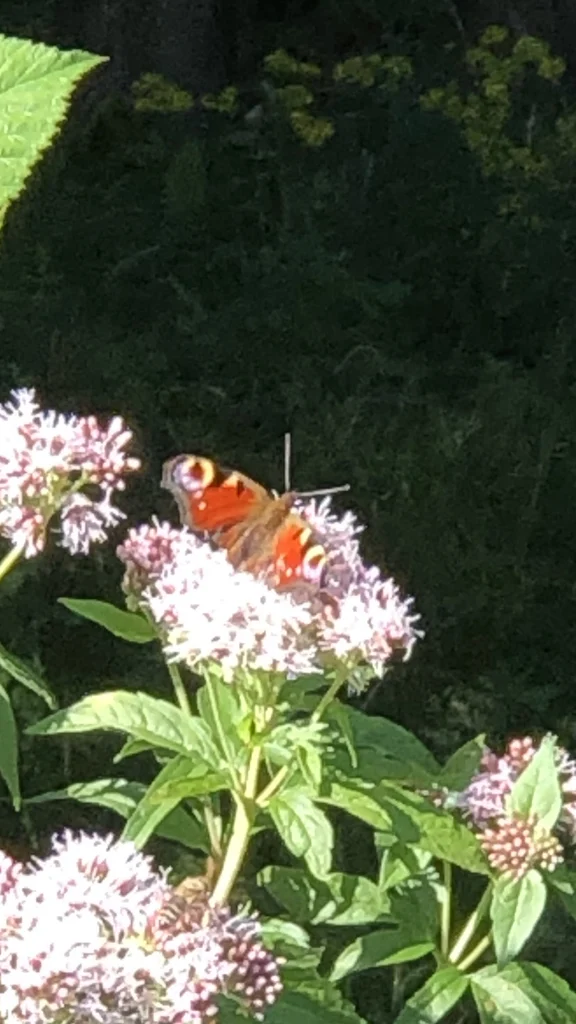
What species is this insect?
Aglais io
